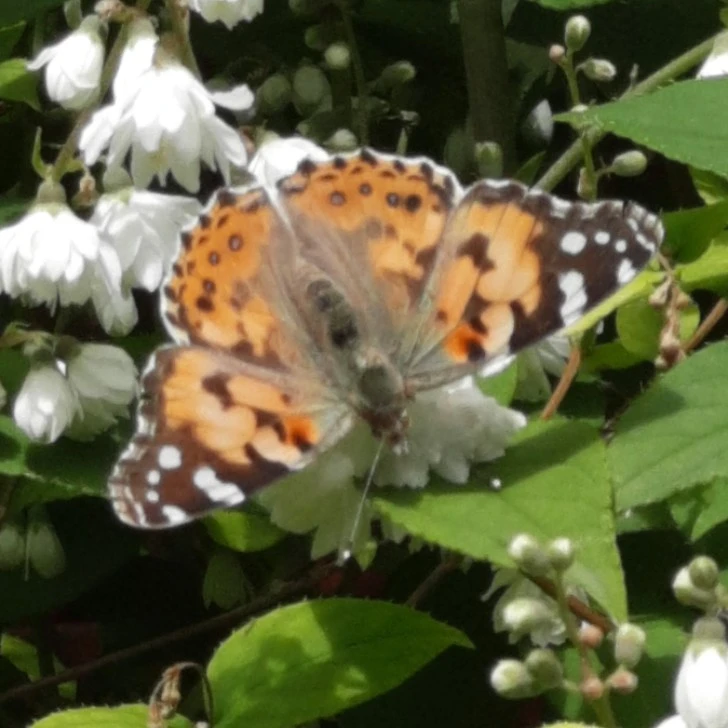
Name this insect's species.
Vanessa cardui
